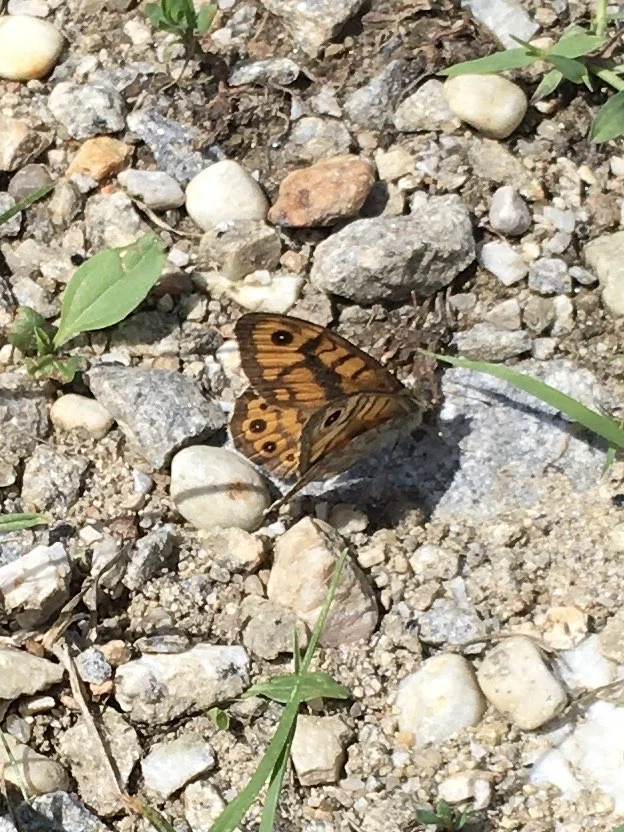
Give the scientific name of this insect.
Lasiommata megera (also Pararge megera)
